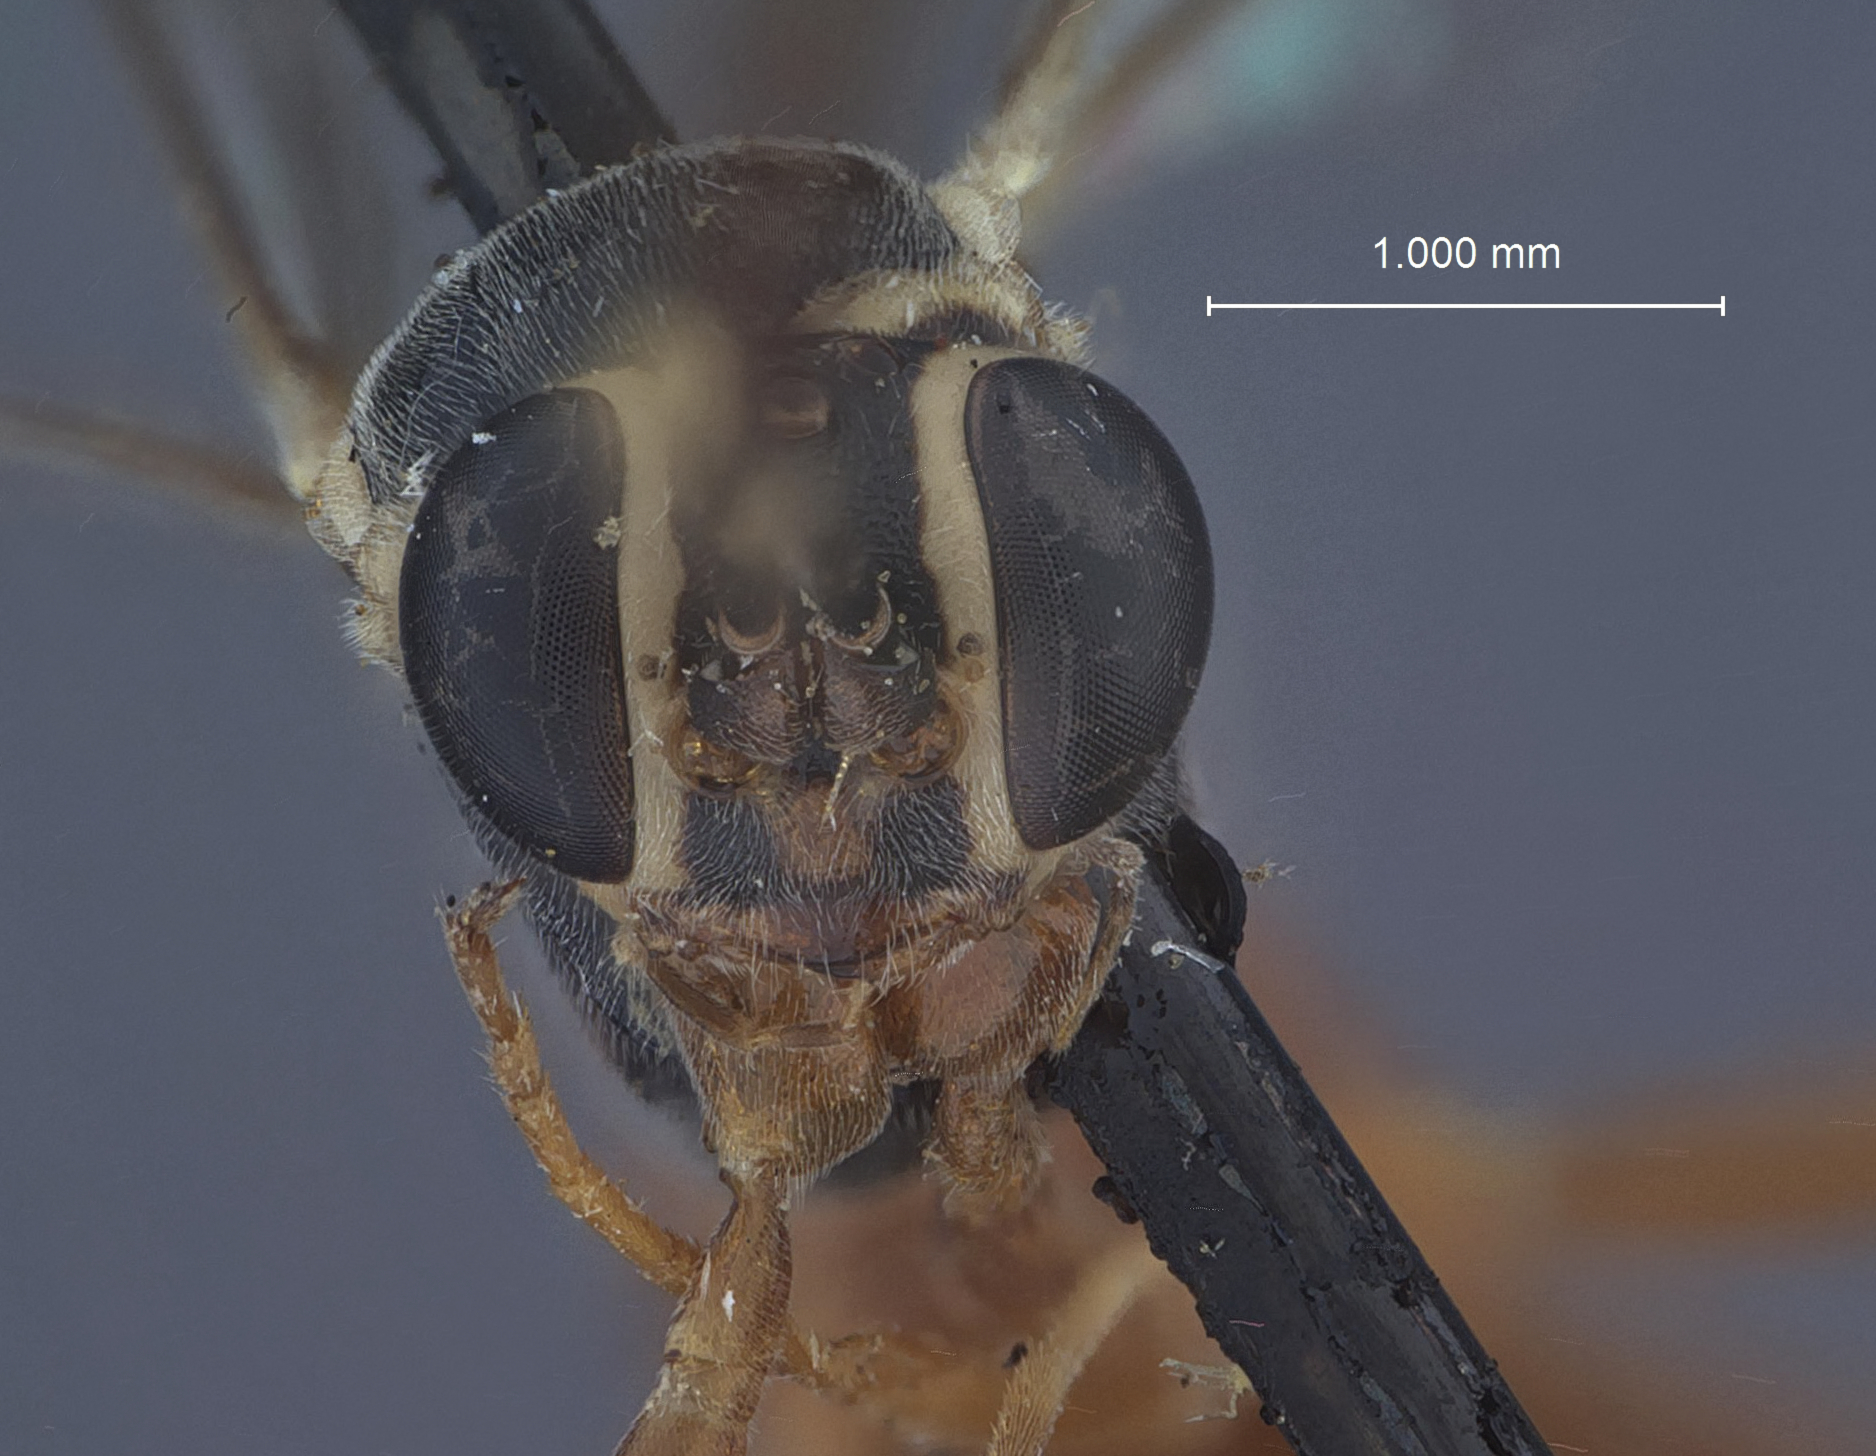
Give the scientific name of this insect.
Habrocryptoides virgeus
